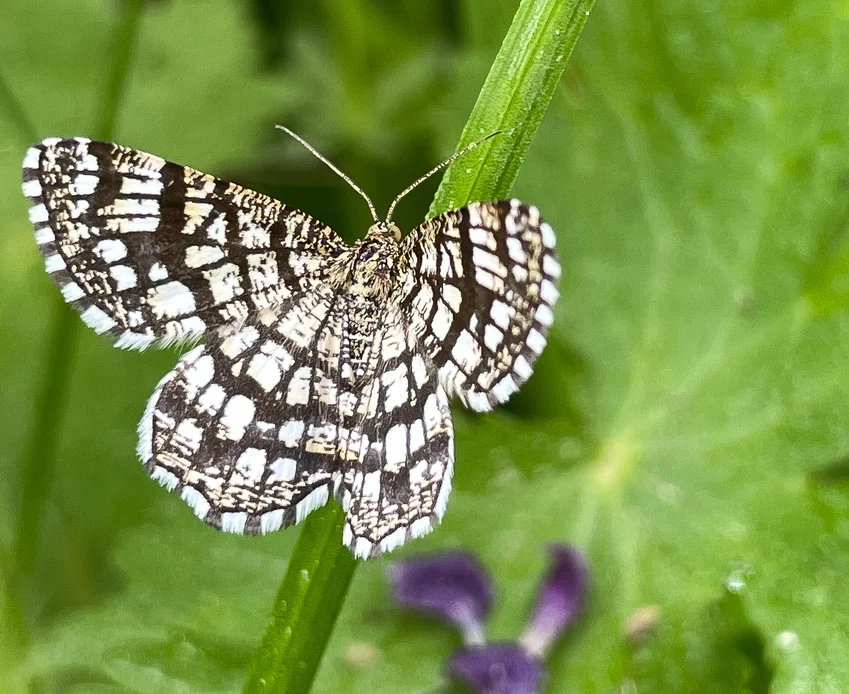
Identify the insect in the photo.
Chiasmia clathrata
